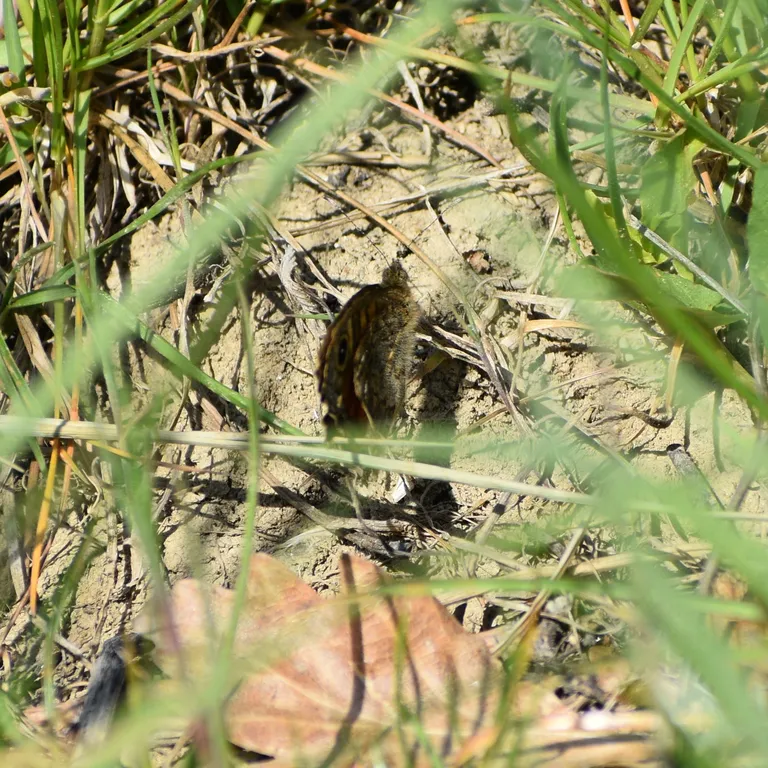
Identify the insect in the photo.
Lasiommata megera (also Pararge megera)
